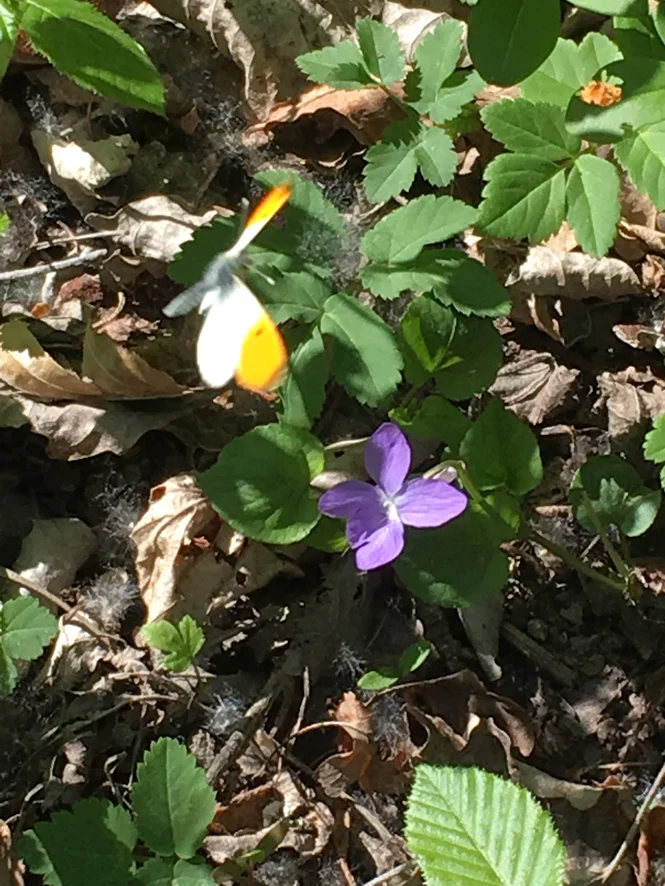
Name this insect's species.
Anthocharis cardamines
